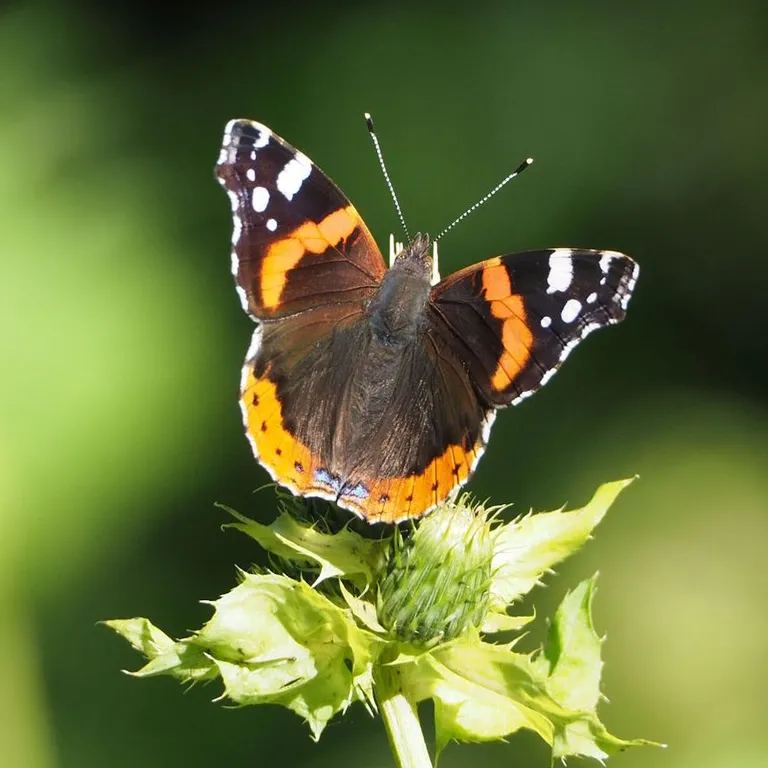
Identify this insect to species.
Vanessa atalanta
